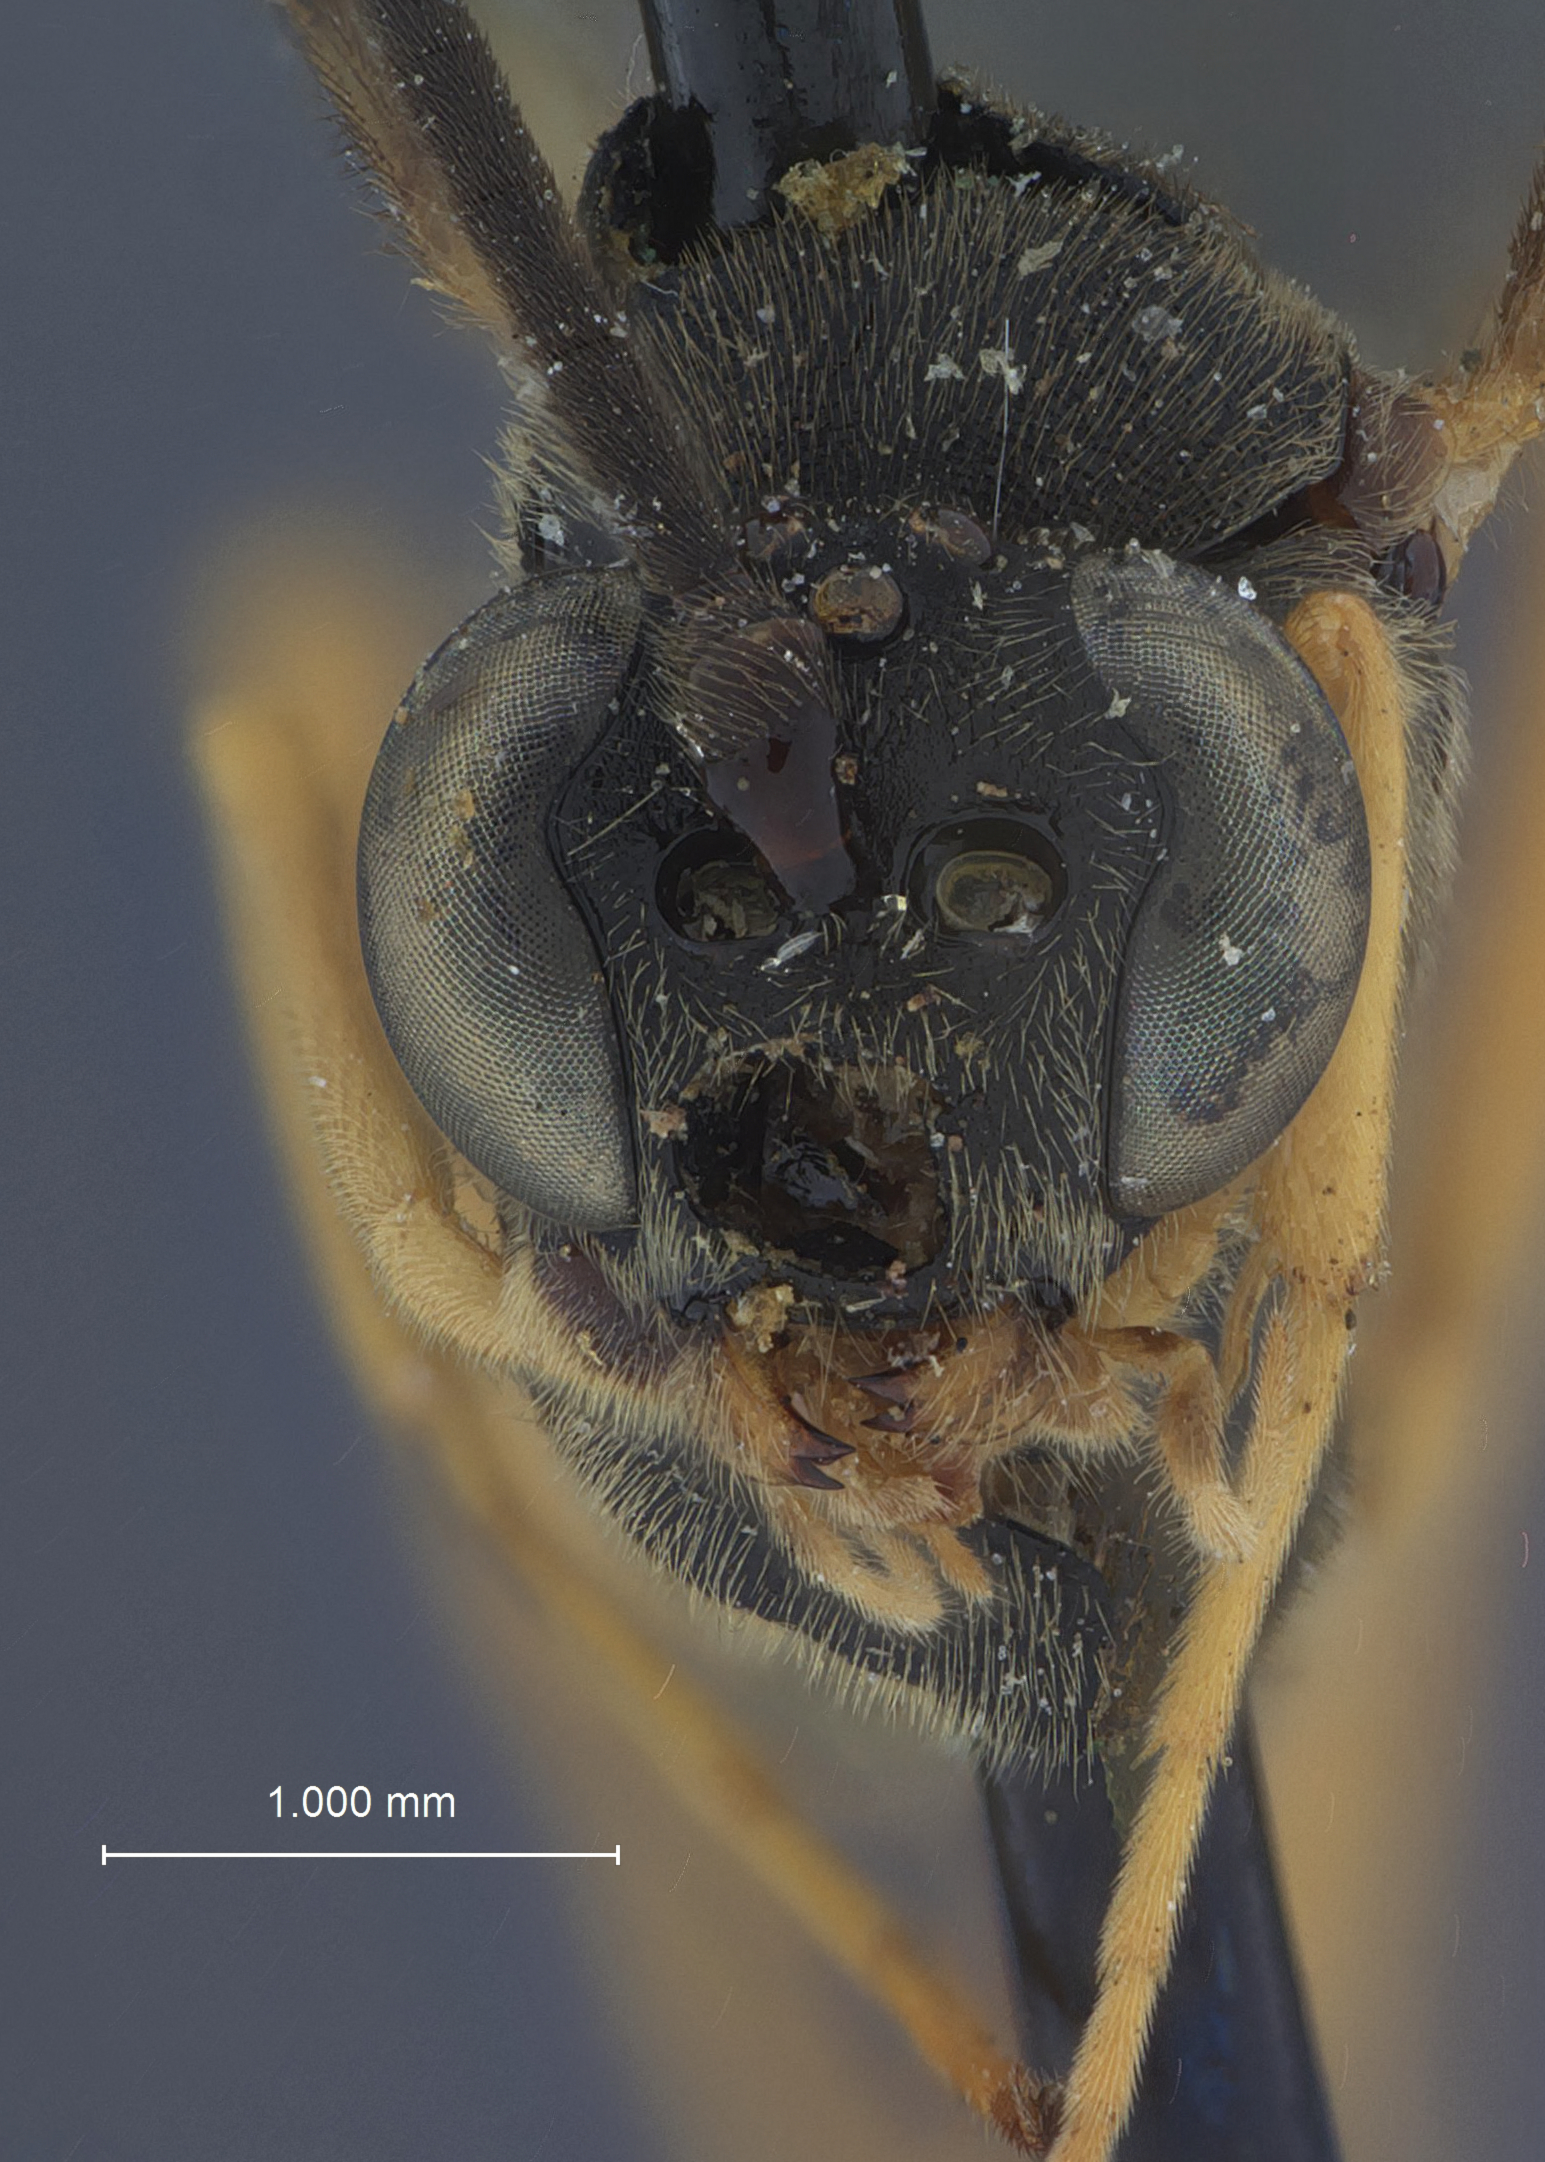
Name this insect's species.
Zastenogastra graciliventris
